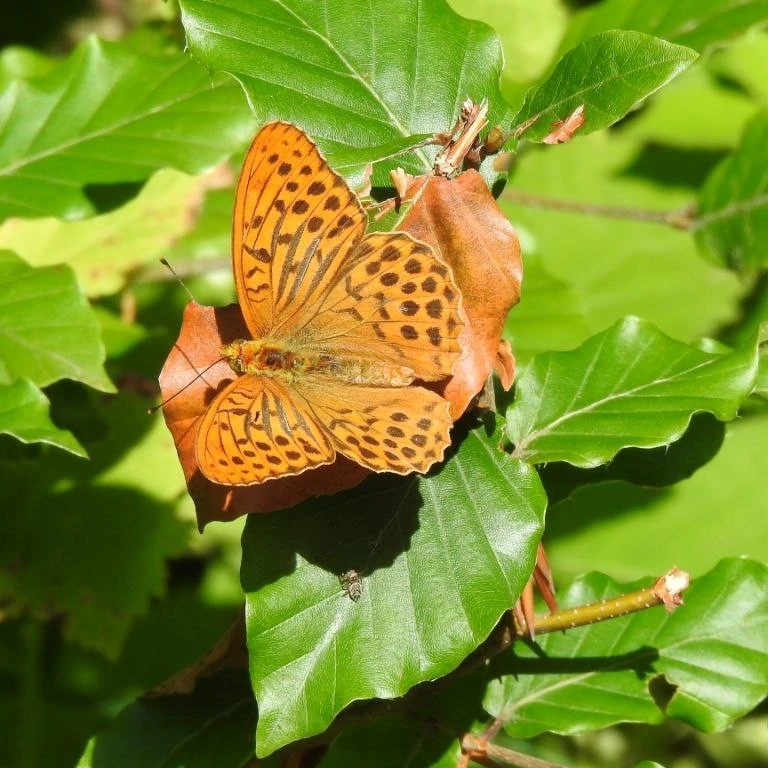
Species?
Argynnis paphia
